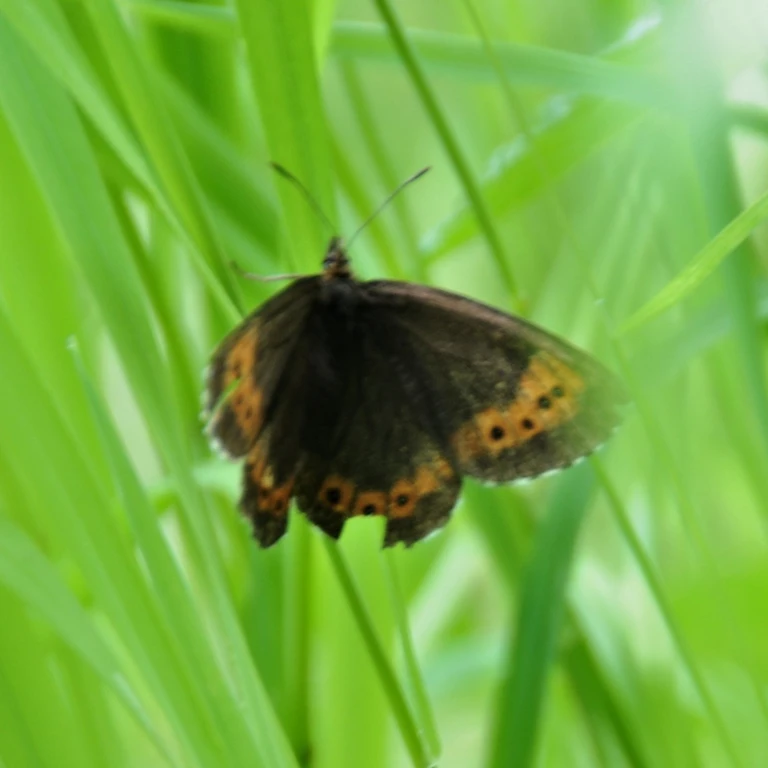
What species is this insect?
Erebia euryale
